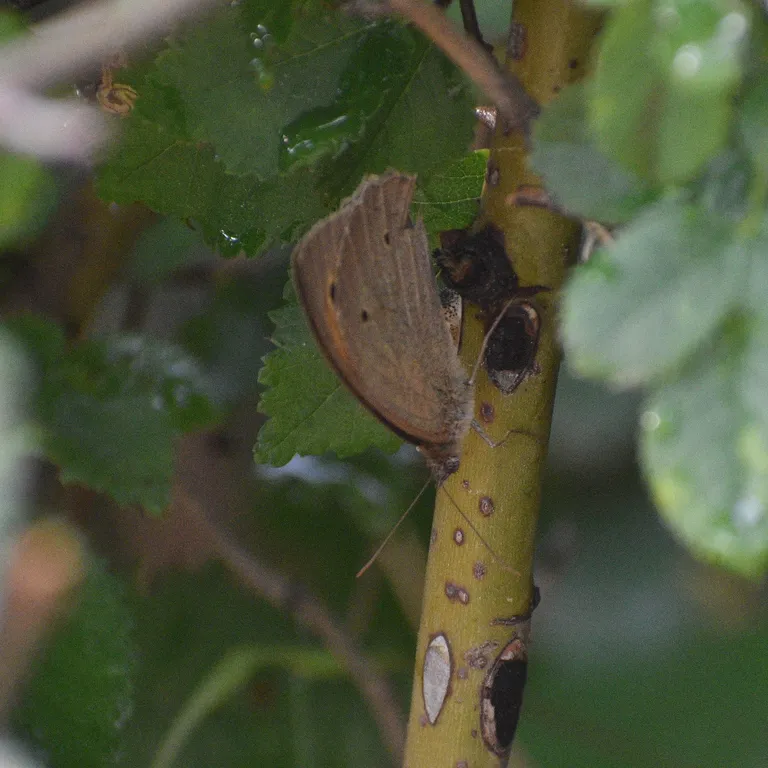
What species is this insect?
Maniola jurtina
